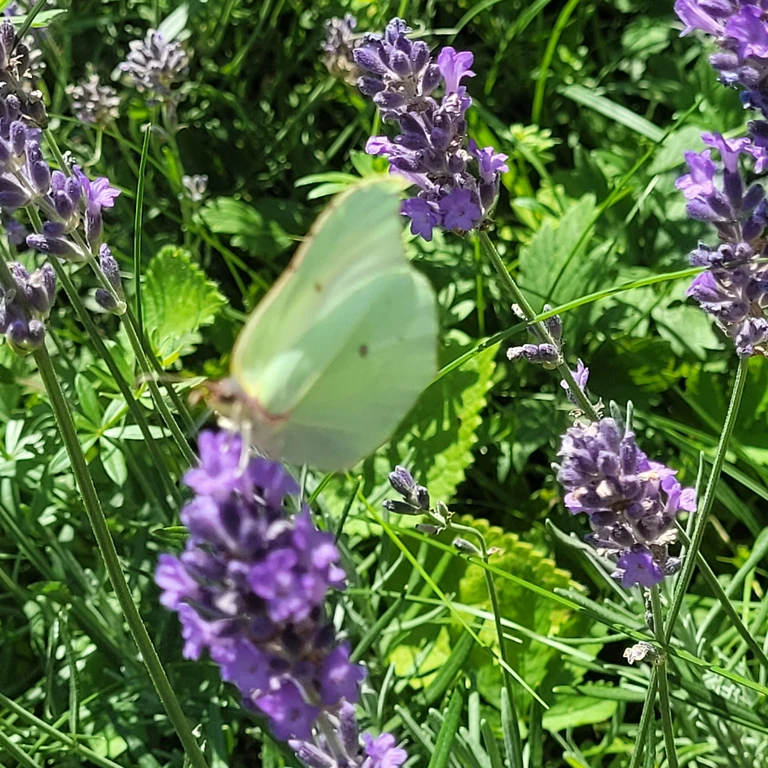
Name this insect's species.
Gonepteryx rhamni
